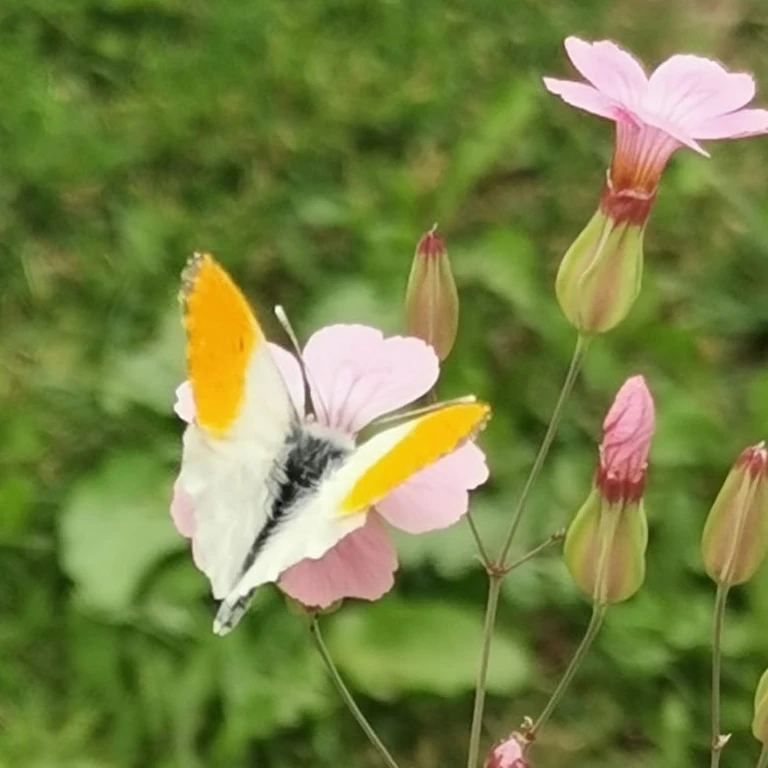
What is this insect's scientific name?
Anthocharis cardamines
